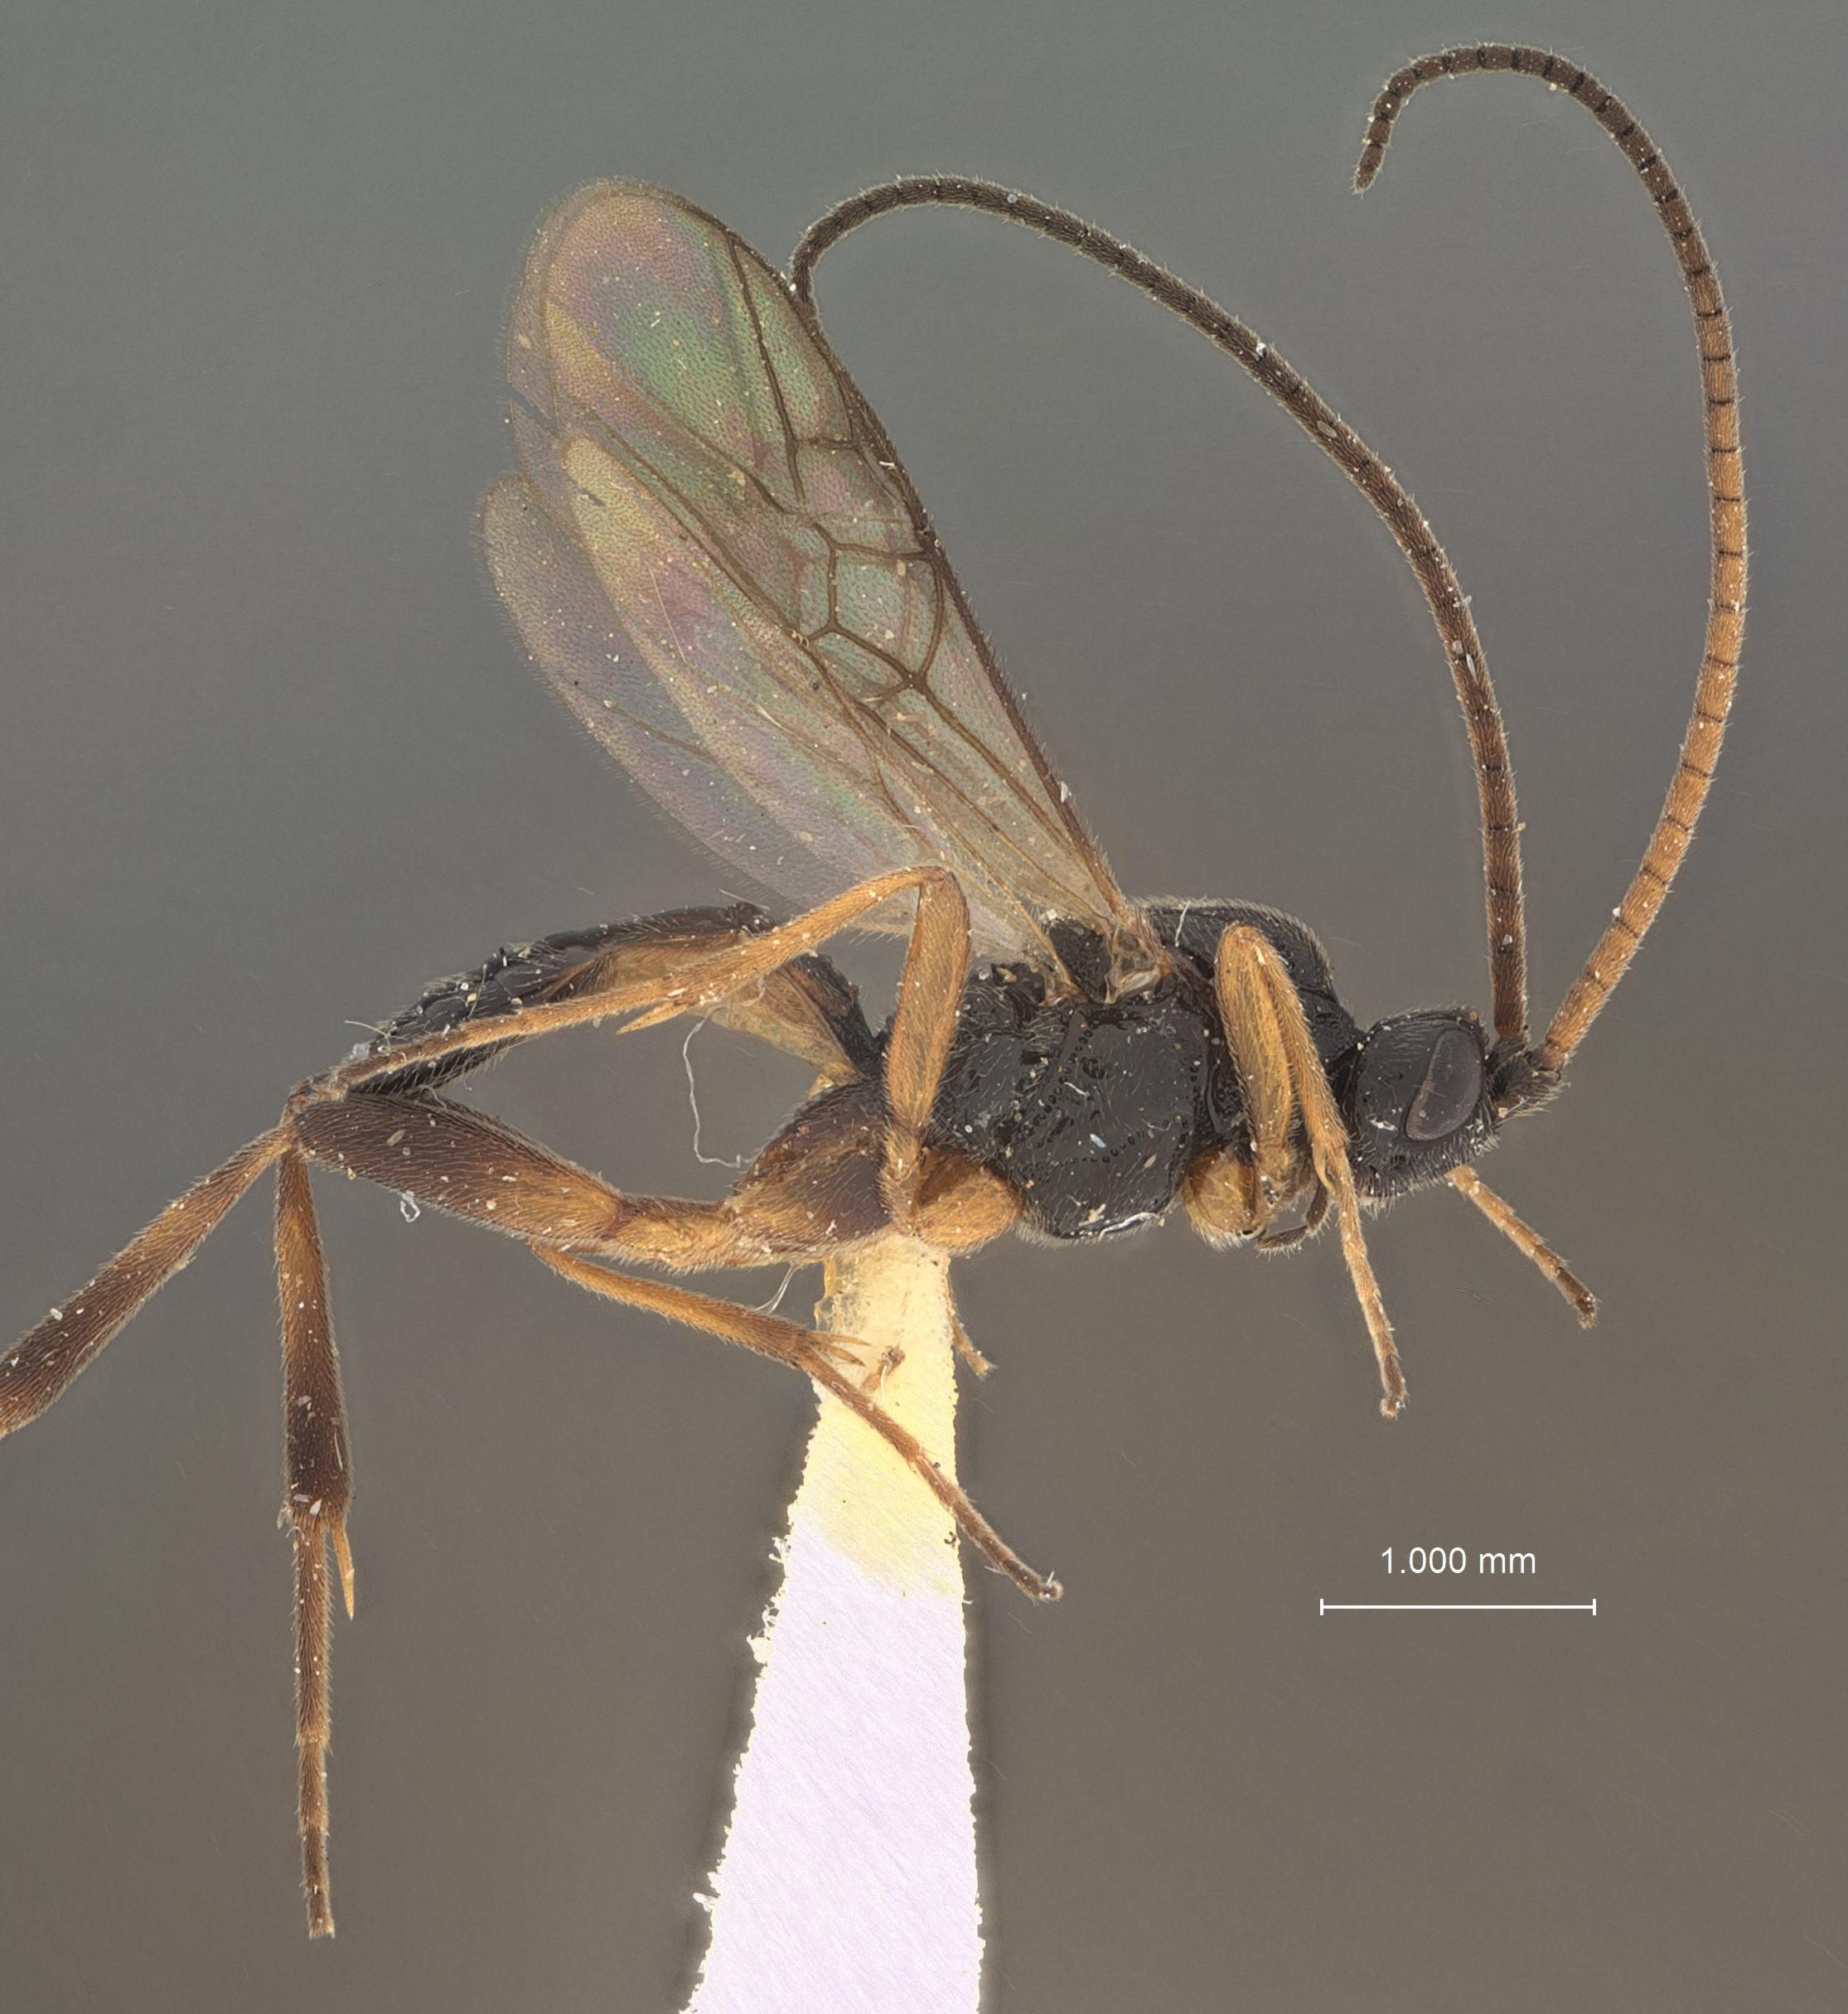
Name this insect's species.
Orgilus fulgens
